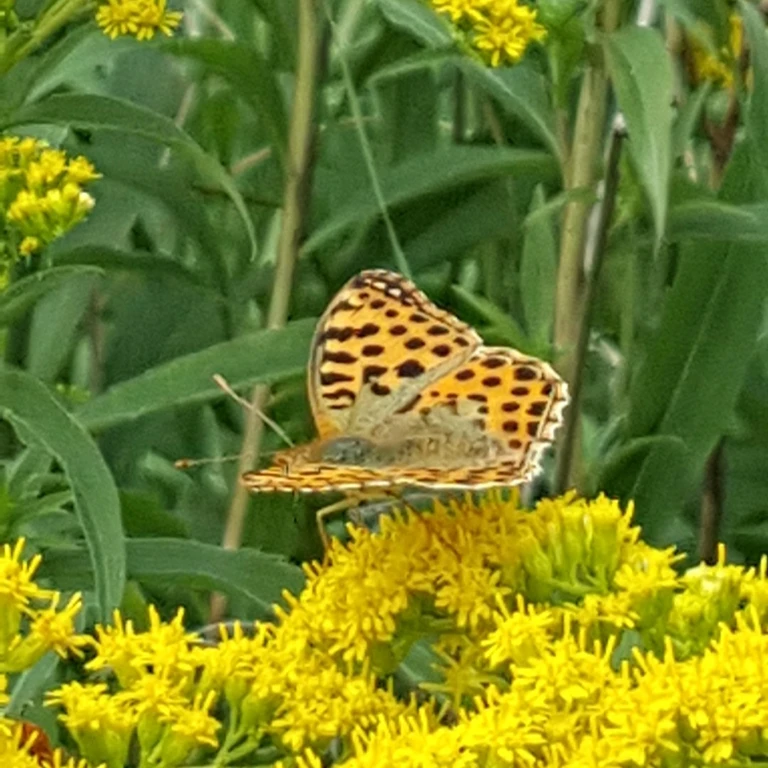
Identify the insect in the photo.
Issoria lathonia
